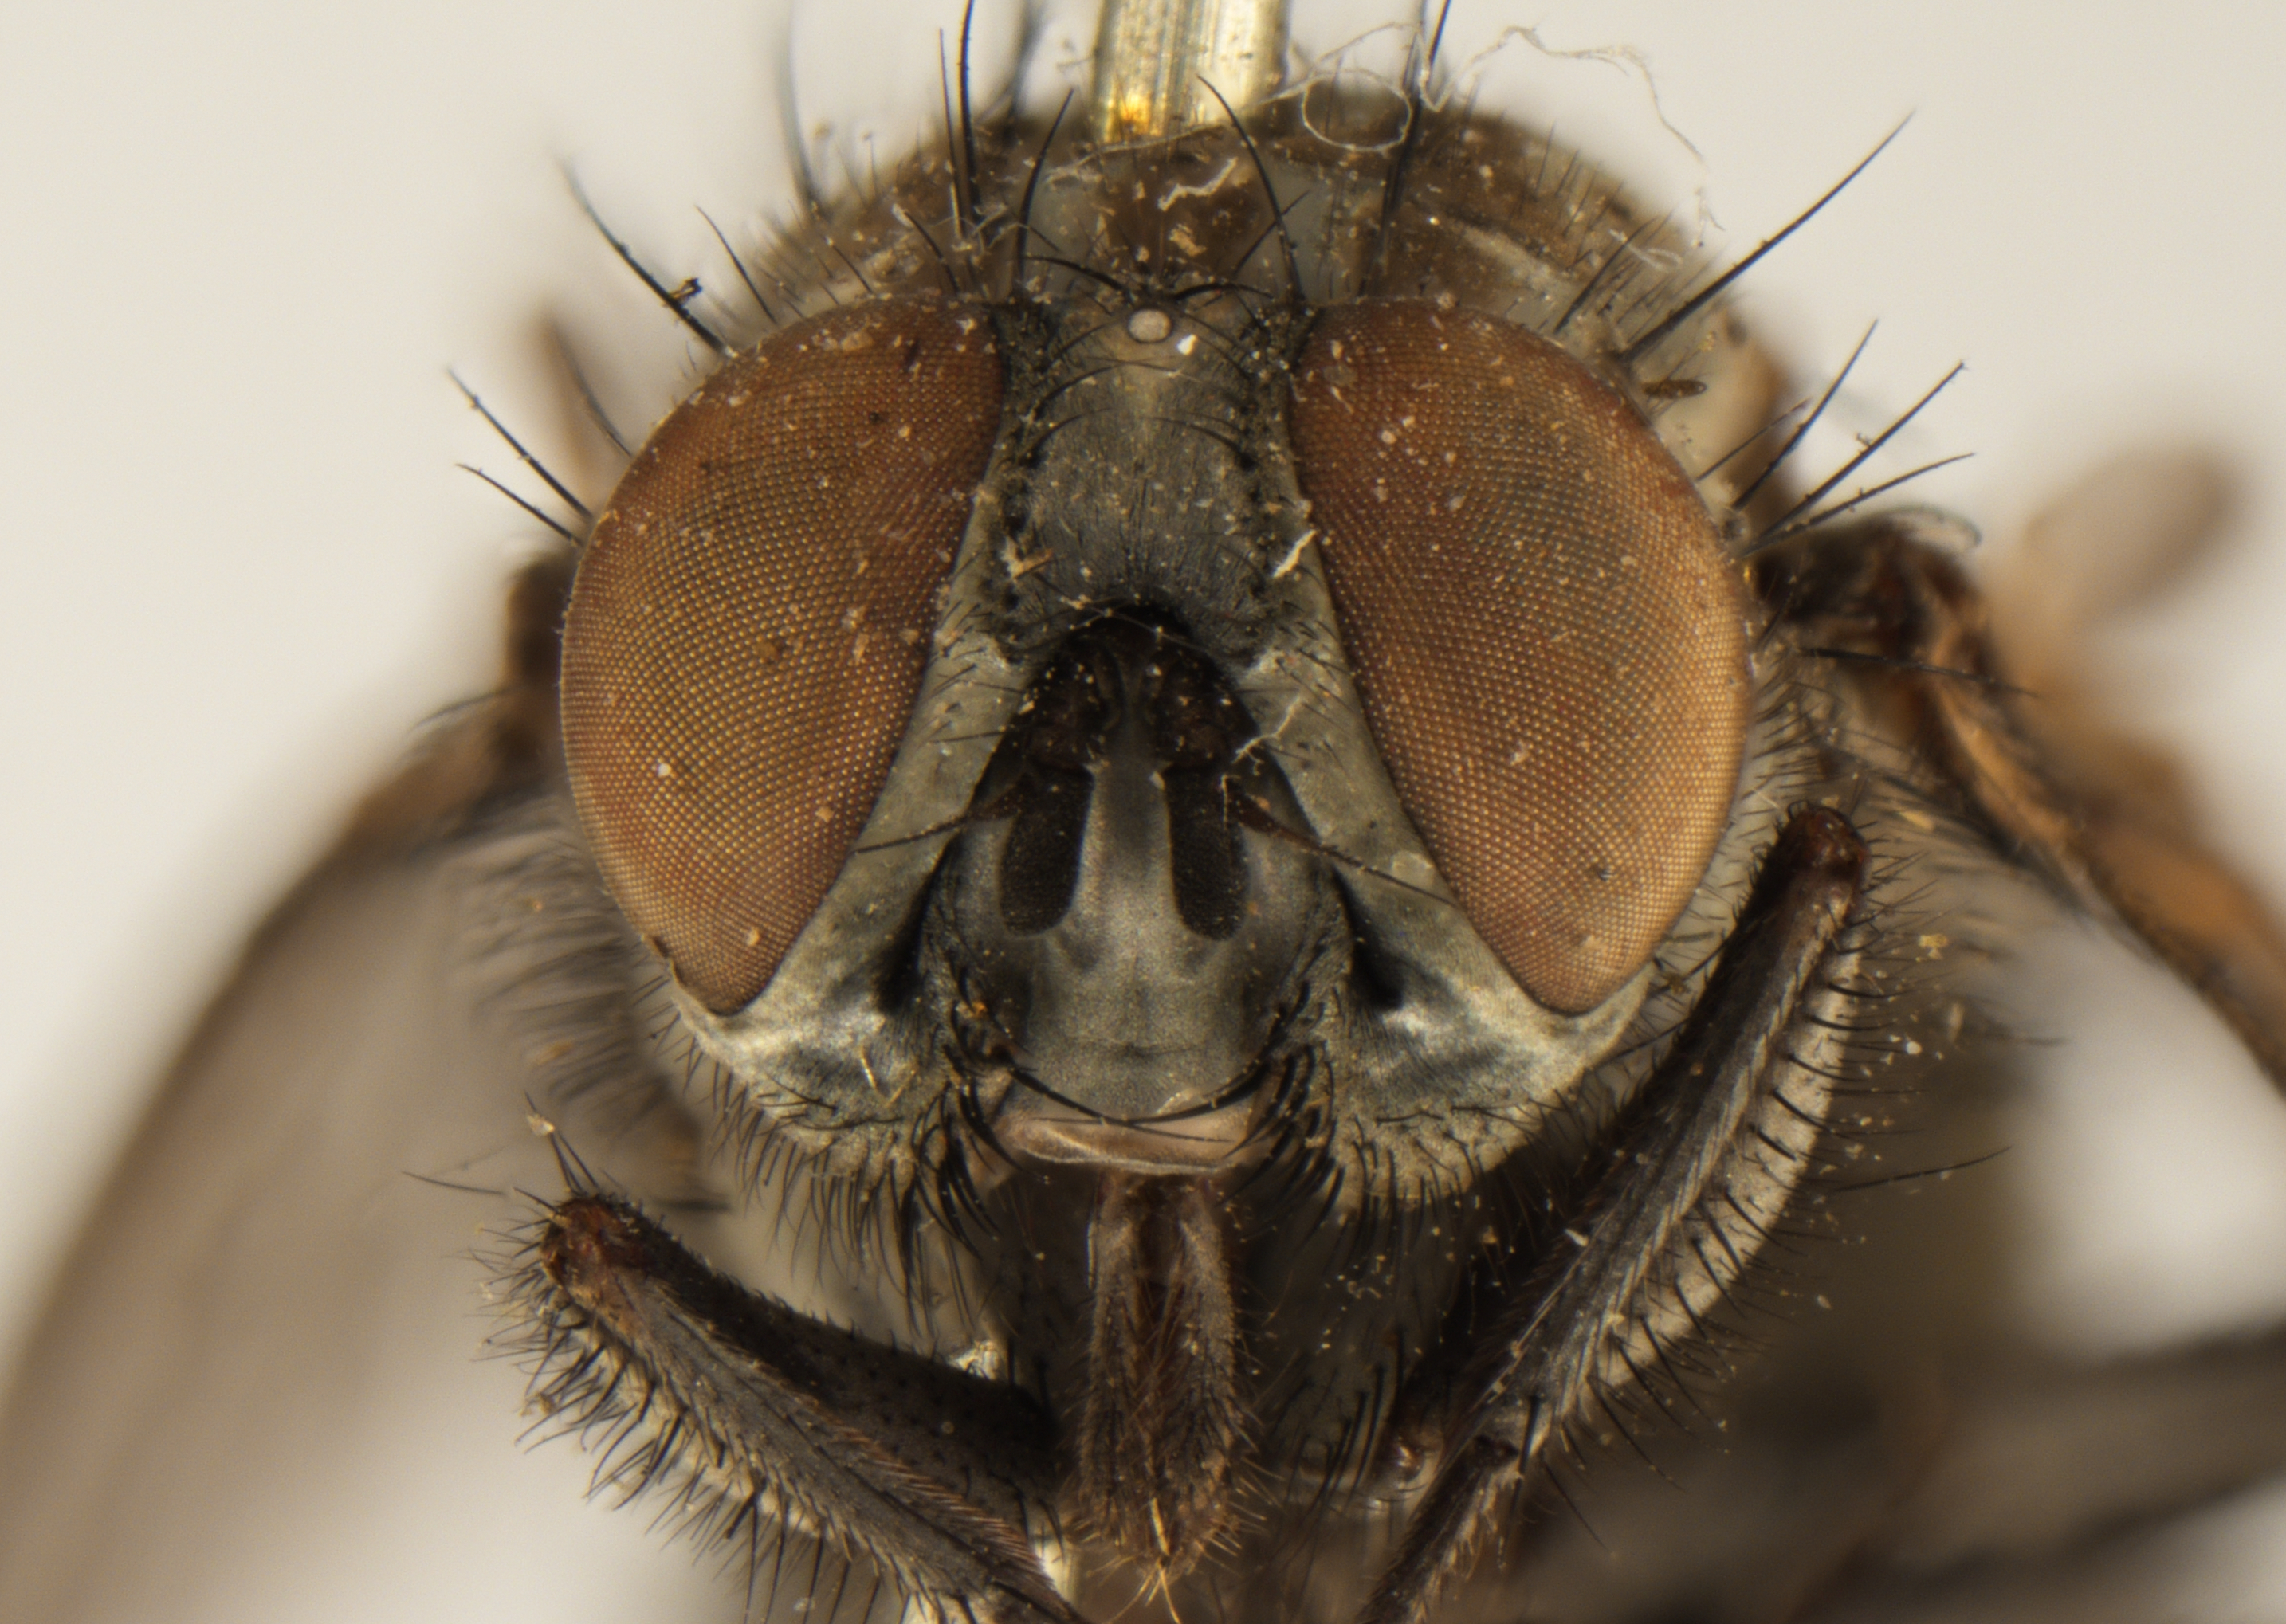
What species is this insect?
Limnophora aequifrons (also Lispoides aequifrons)
